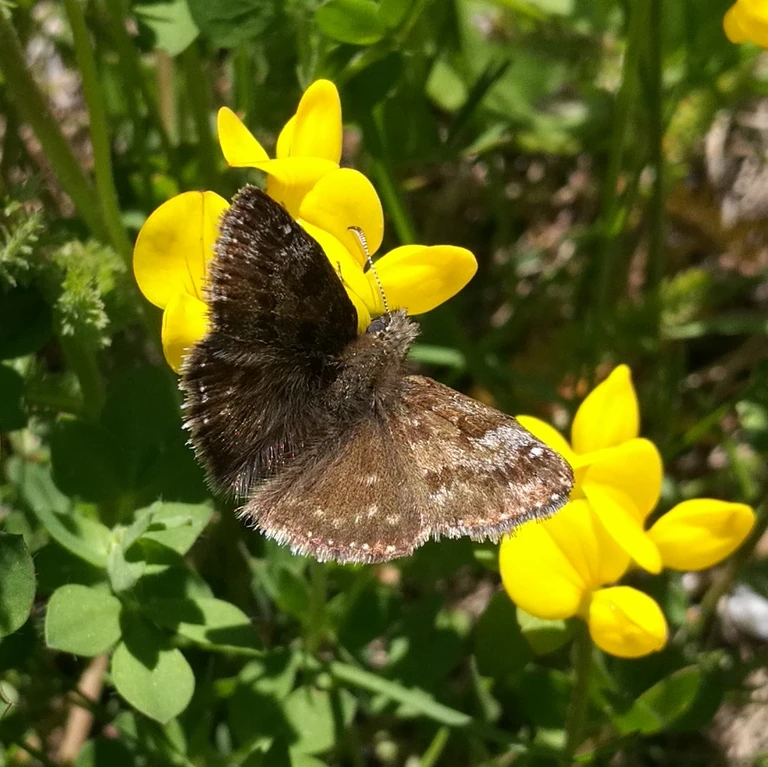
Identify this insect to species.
Erynnis tages
